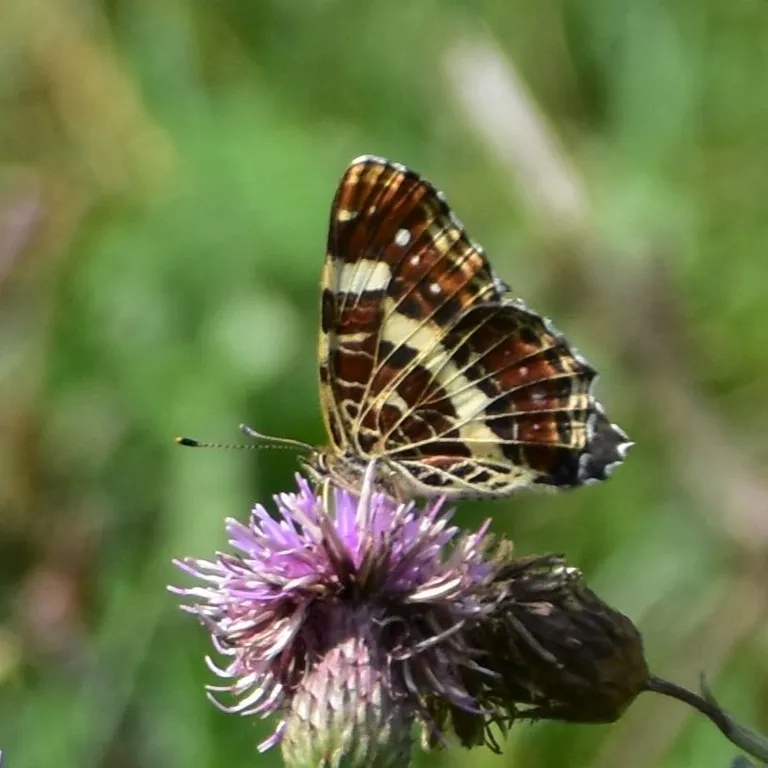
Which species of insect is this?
Araschnia levana
